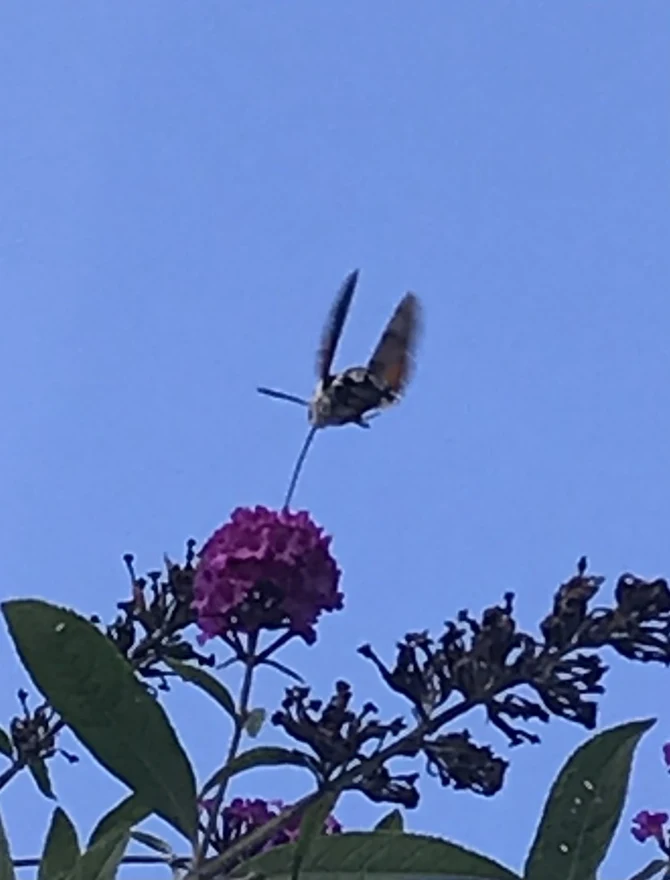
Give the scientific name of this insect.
Macroglossum stellatarum
